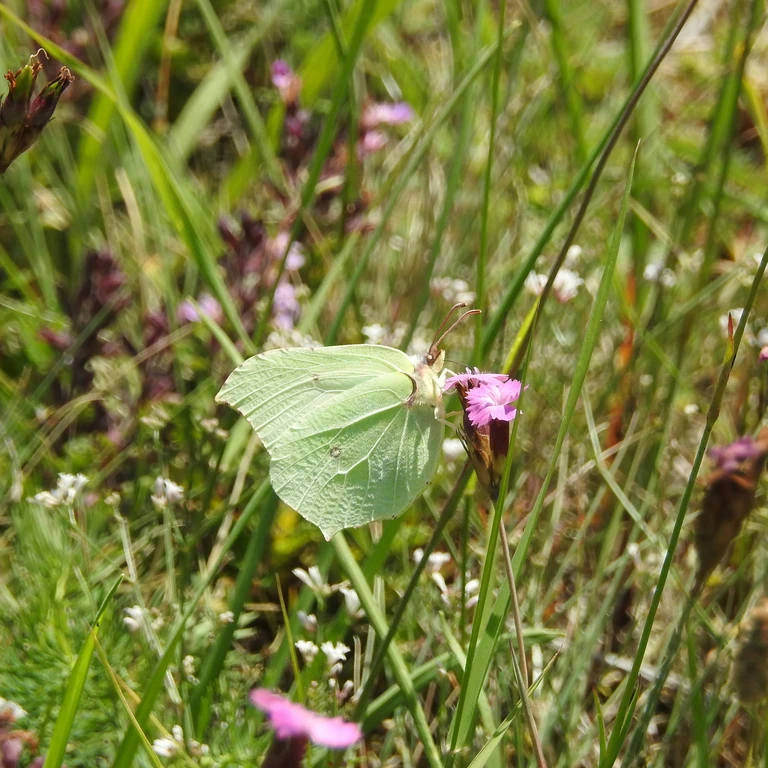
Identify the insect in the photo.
Gonepteryx rhamni
